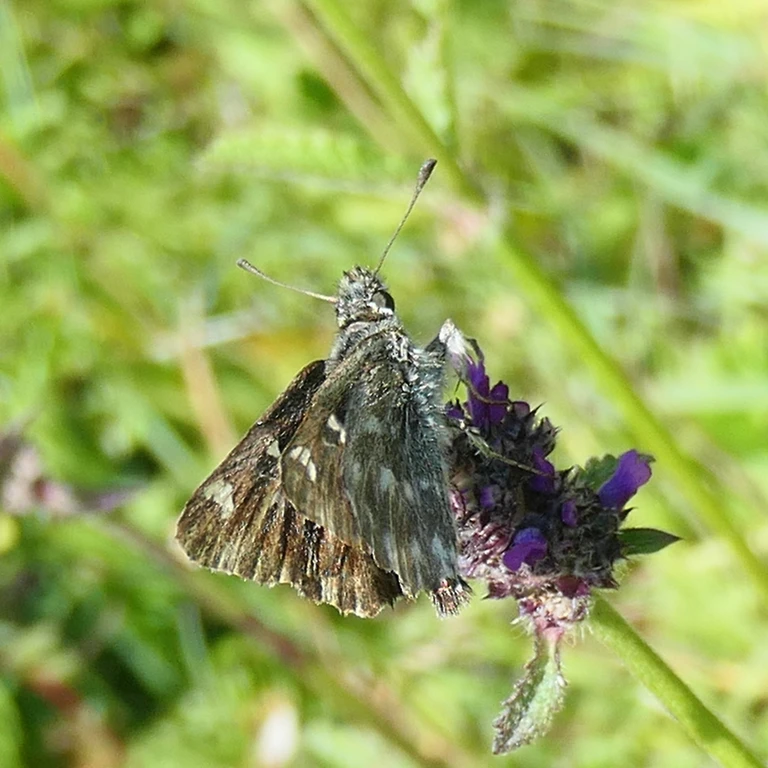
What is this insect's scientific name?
Muschampia floccifera (also Carcharodus floccifera)
